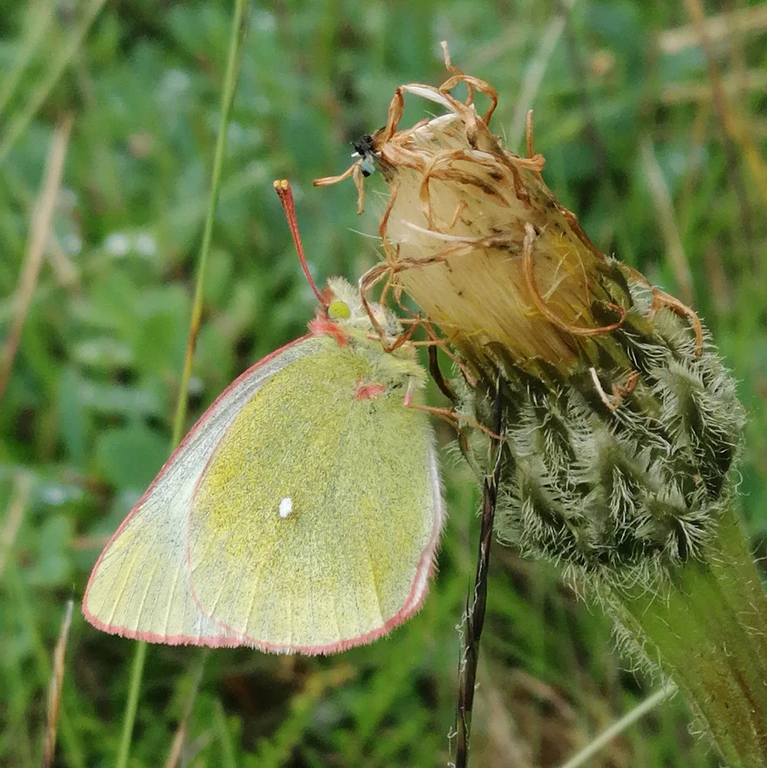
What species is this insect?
Colias palaeno
